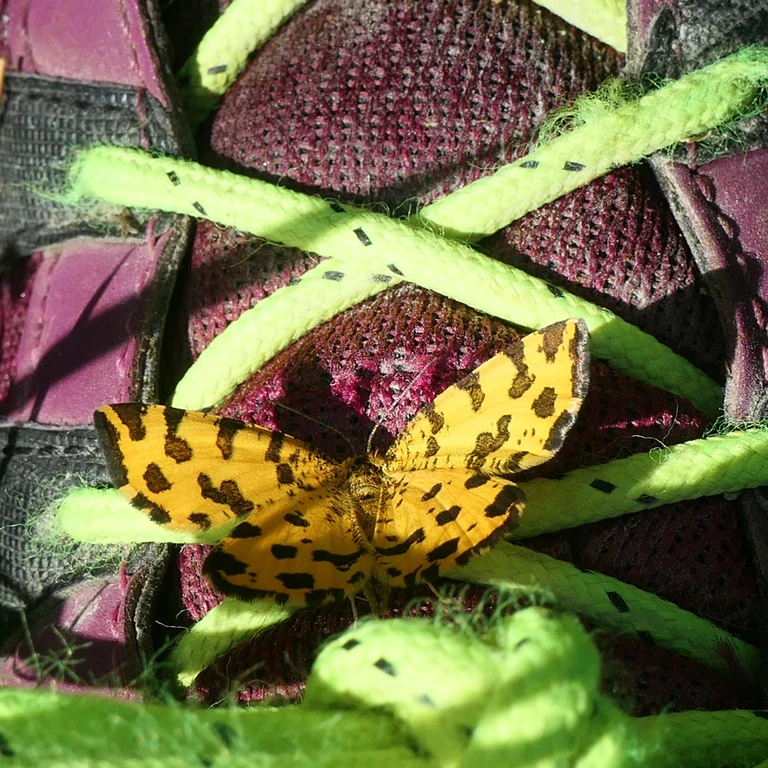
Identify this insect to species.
Pseudopanthera macularia
